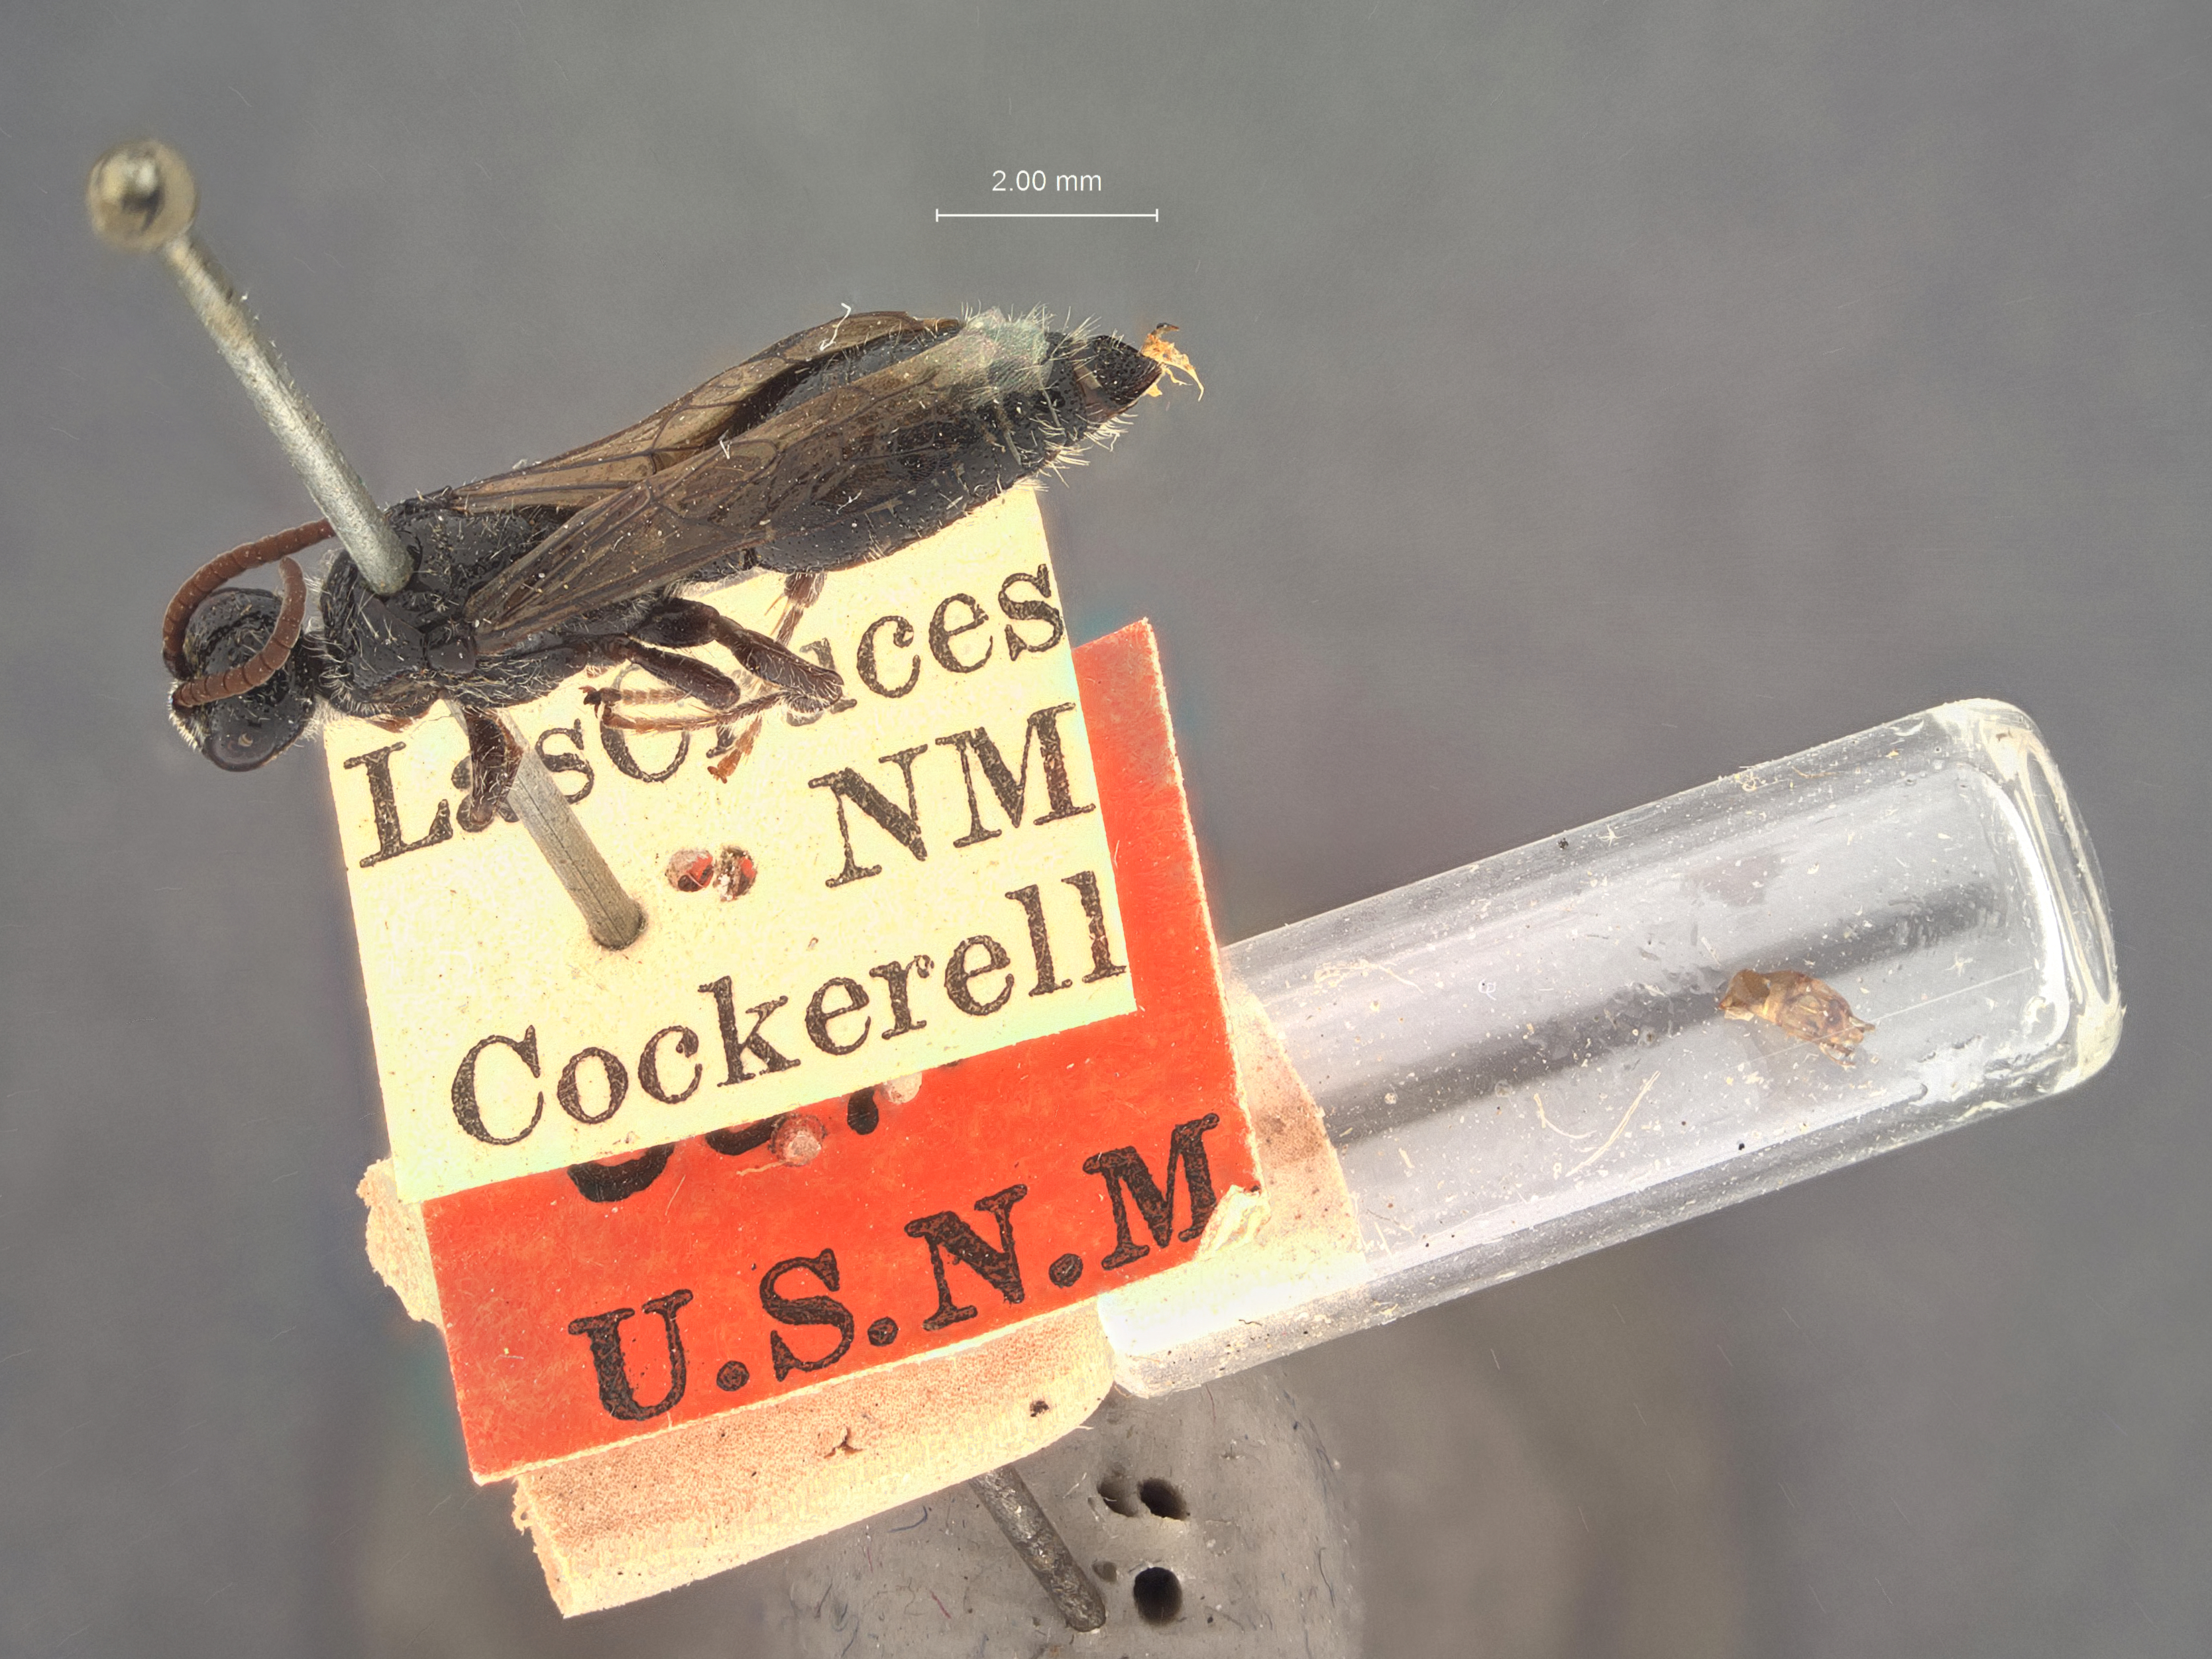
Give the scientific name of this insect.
Neotiphia cockerelli
